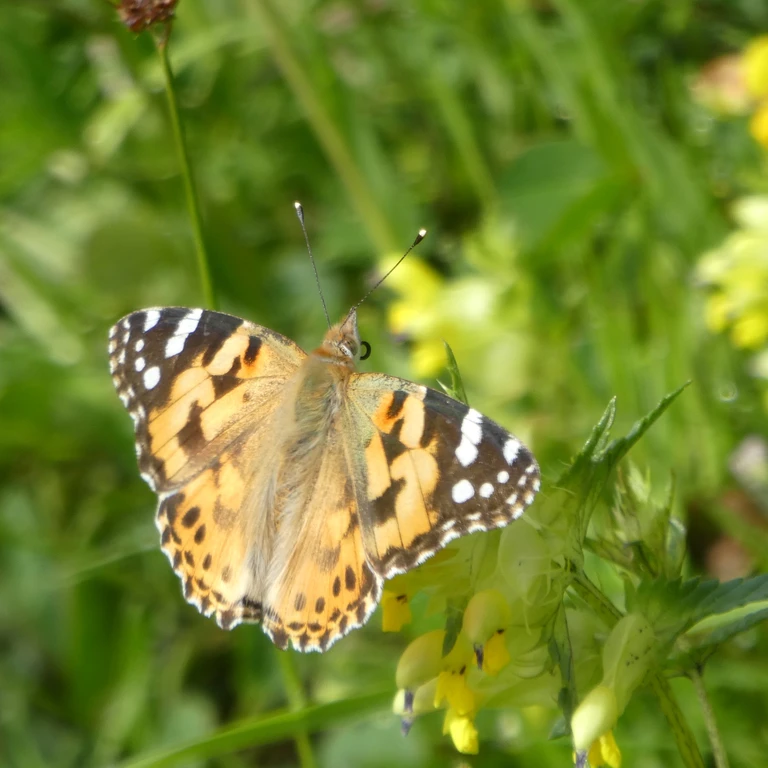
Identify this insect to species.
Vanessa cardui
